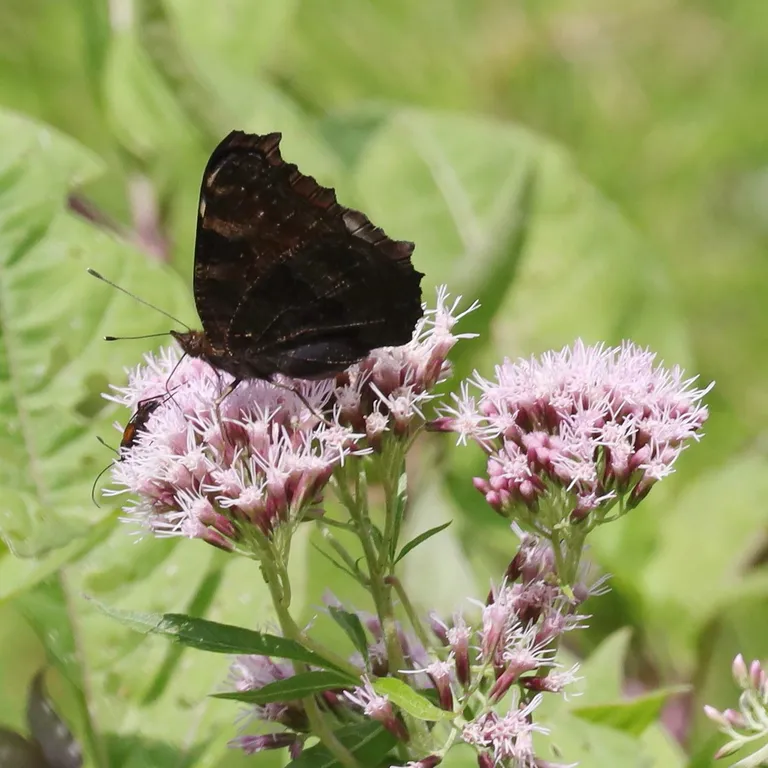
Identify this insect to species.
Aglais io
